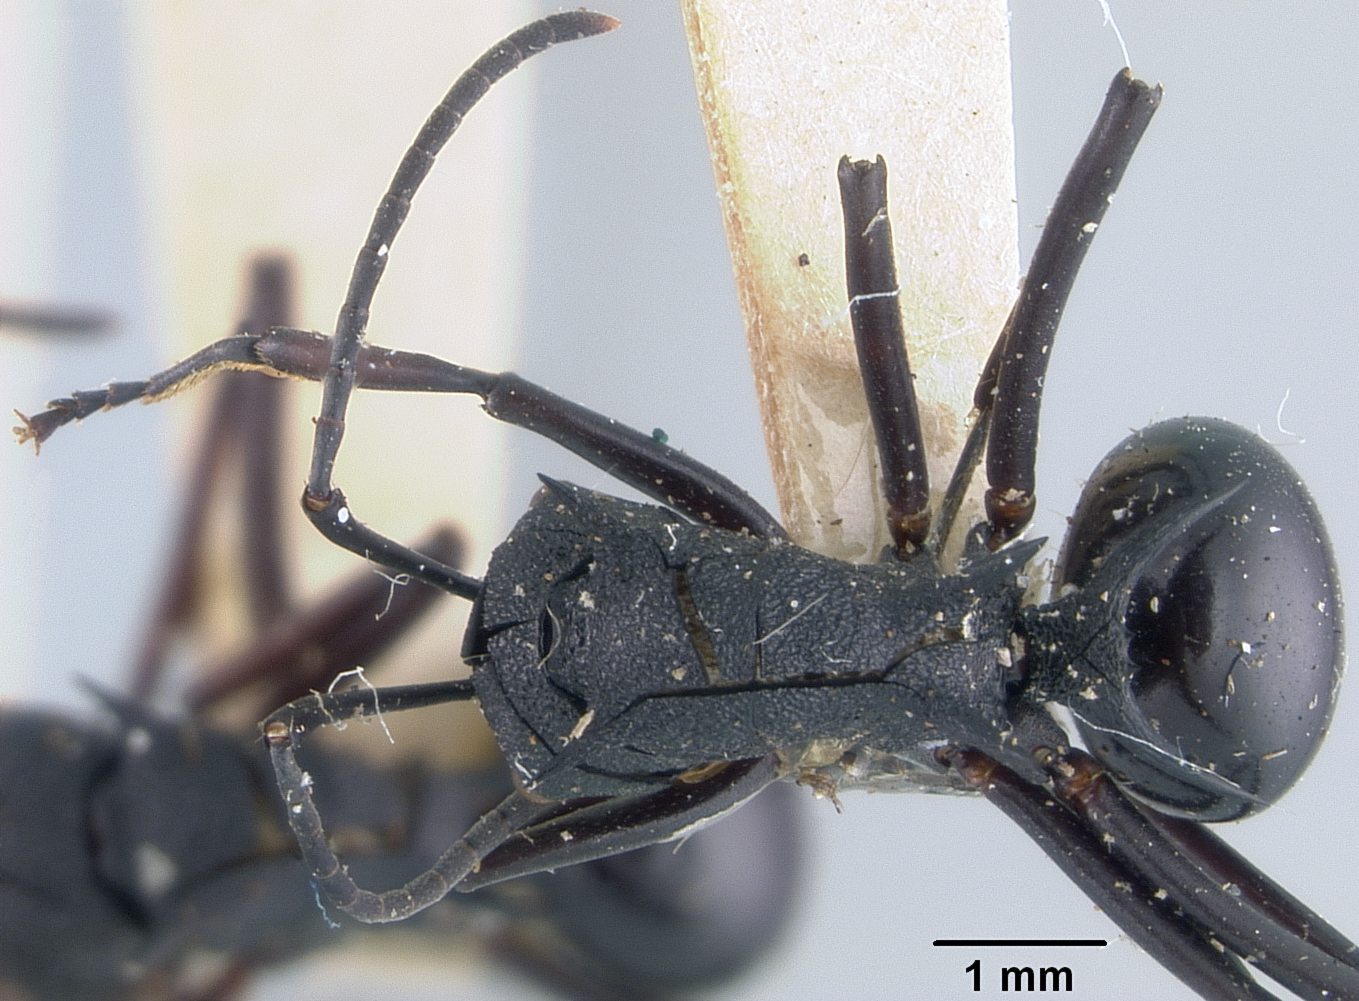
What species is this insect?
Polyrhachis wheeleri
